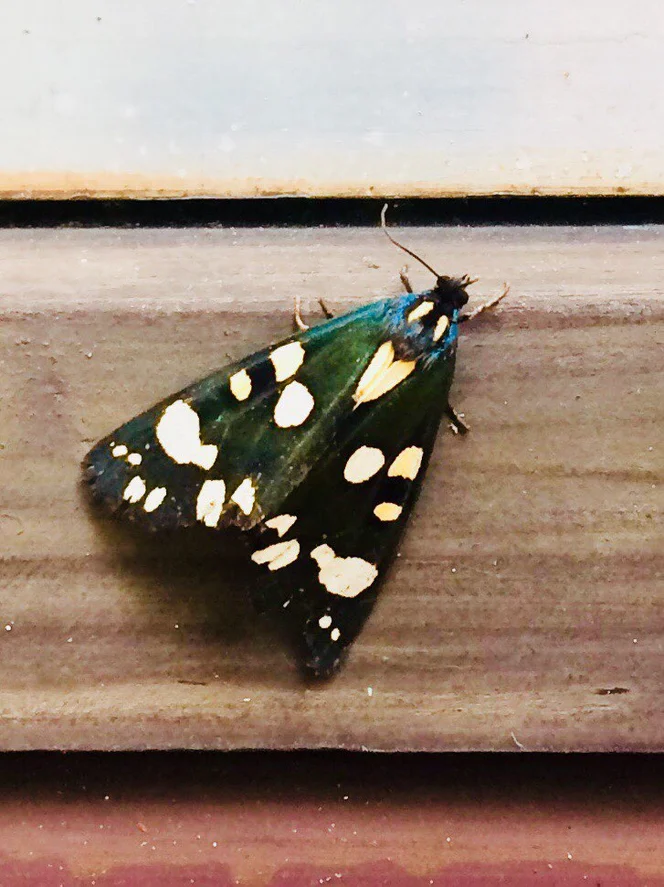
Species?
Callimorpha dominula
